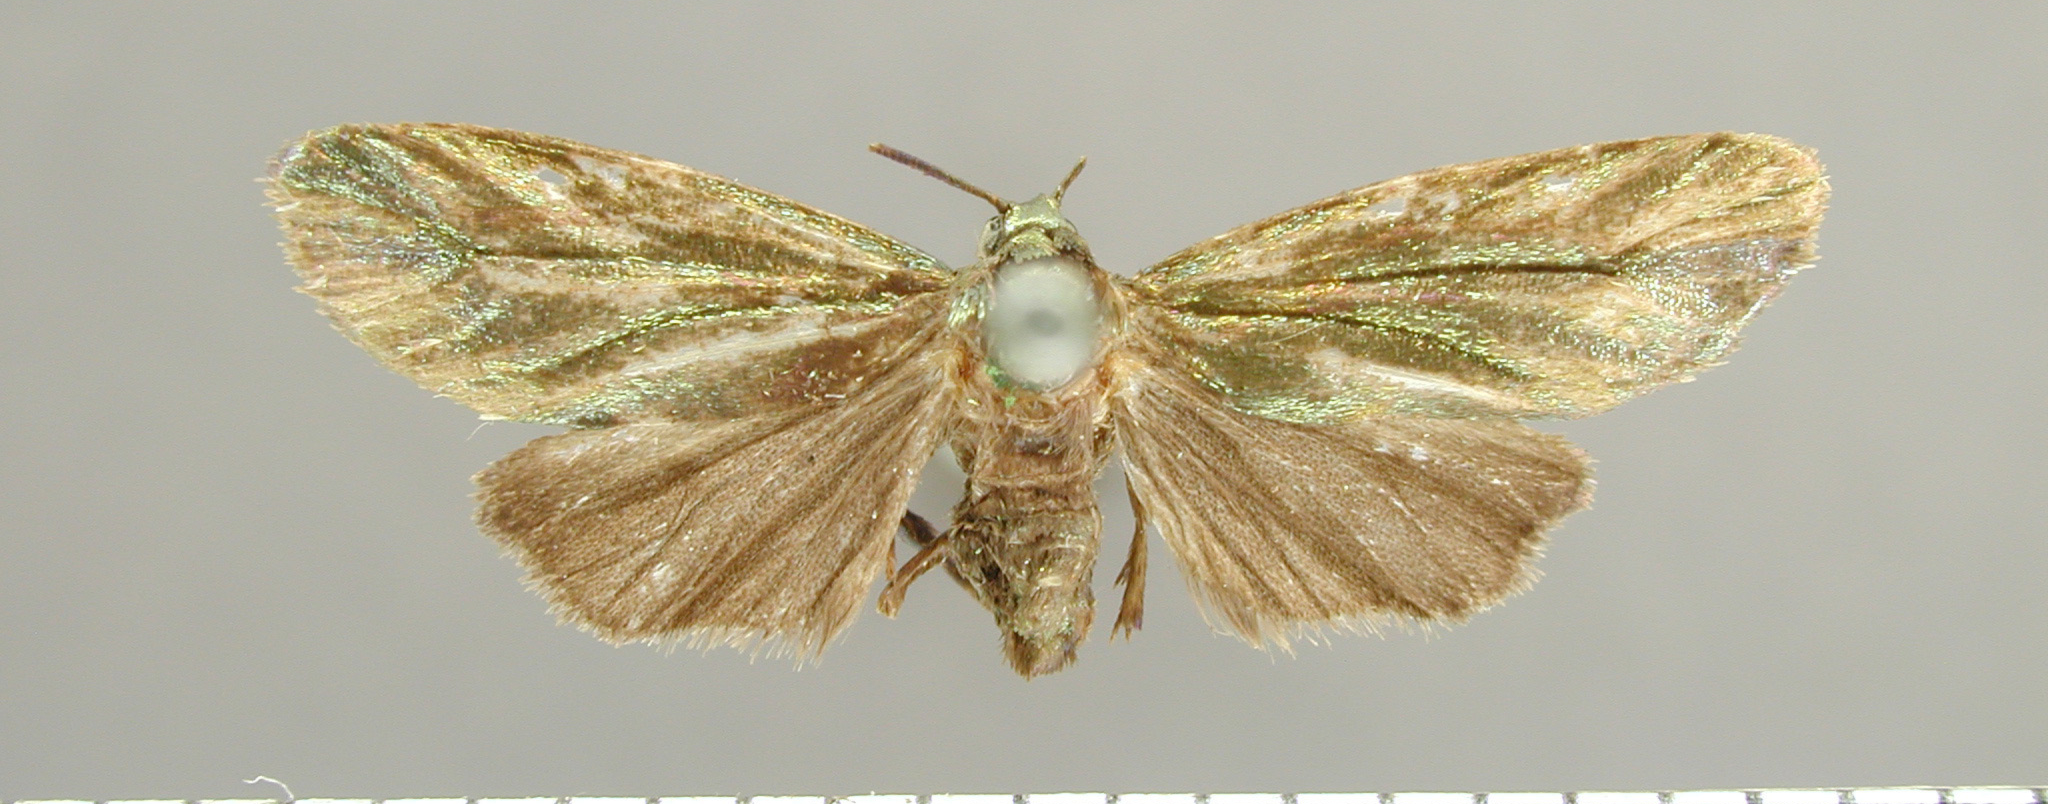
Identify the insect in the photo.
Metallosia nitens
